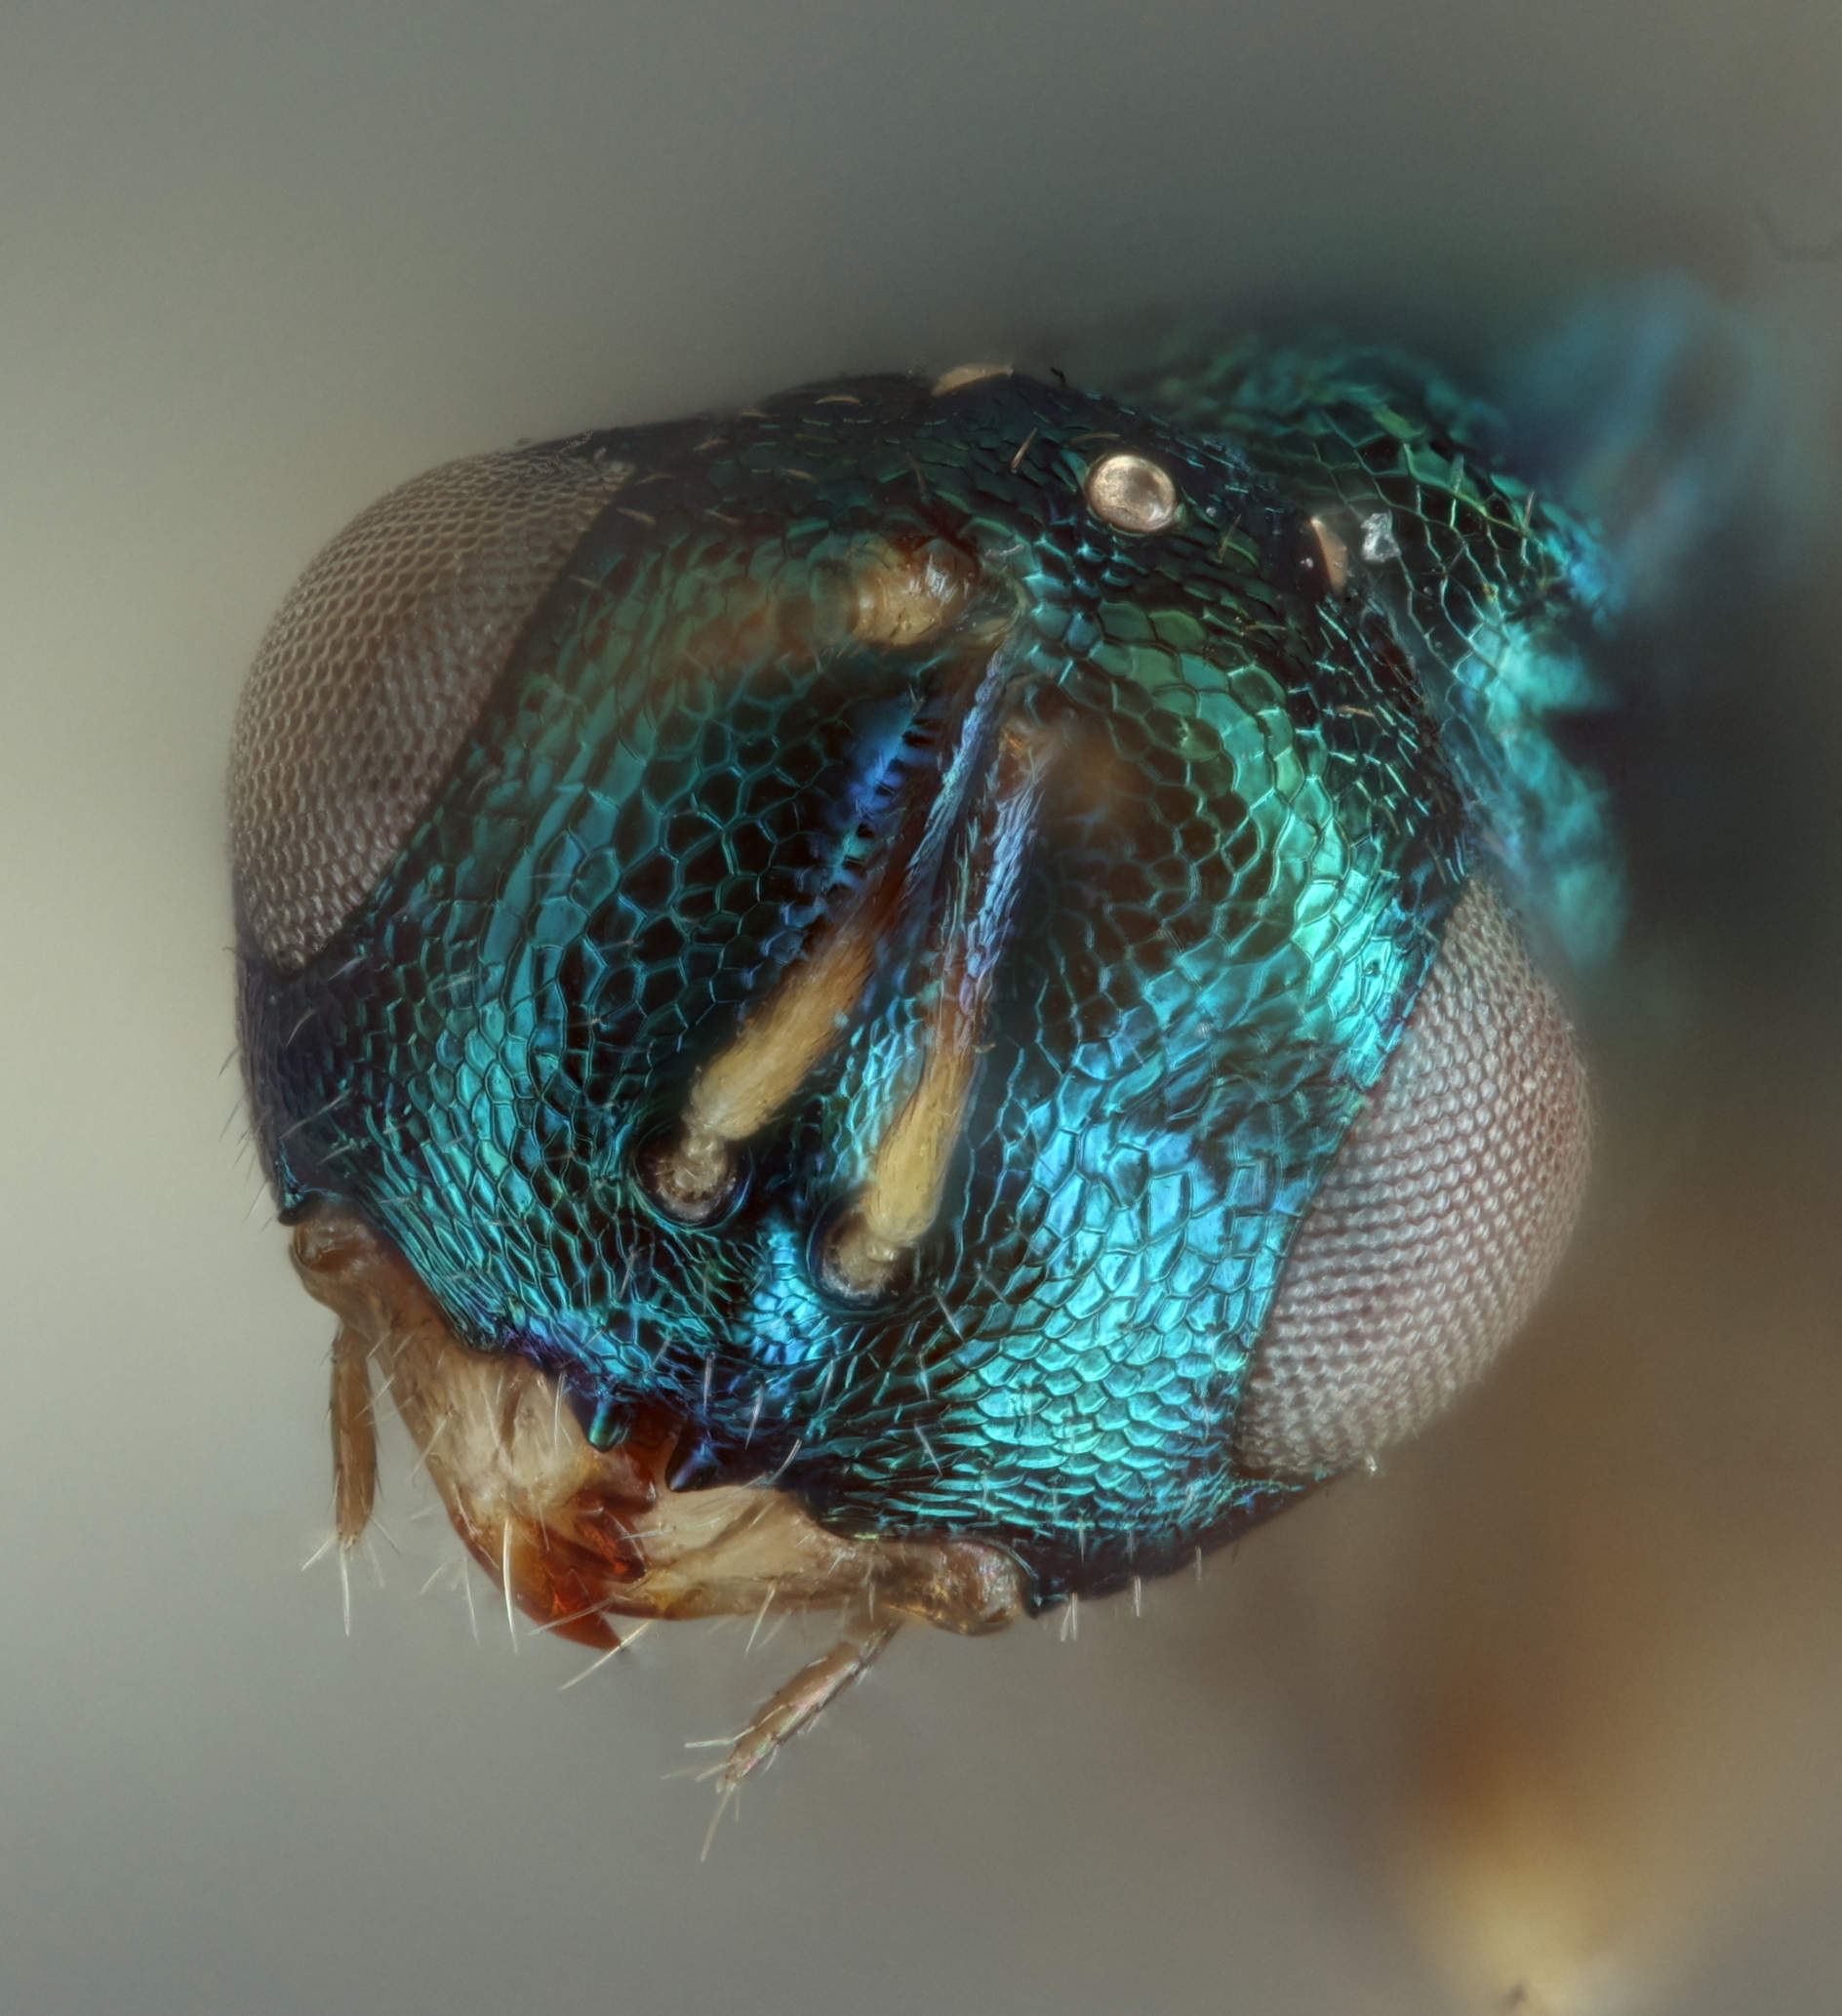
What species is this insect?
Halticopterina altiverticalis
